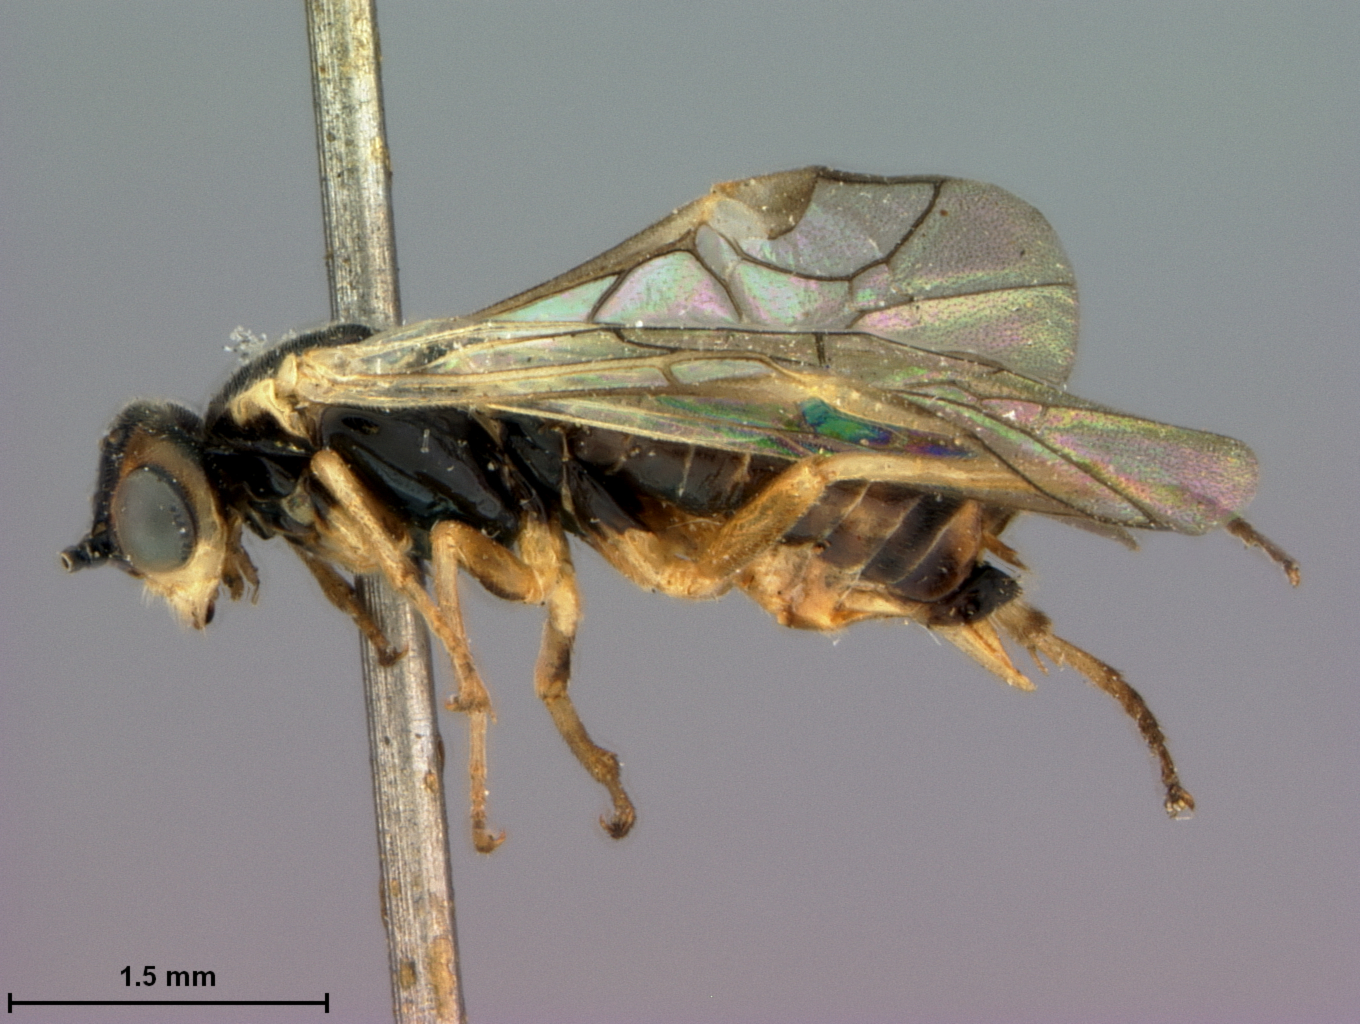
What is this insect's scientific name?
Pontania foveata
